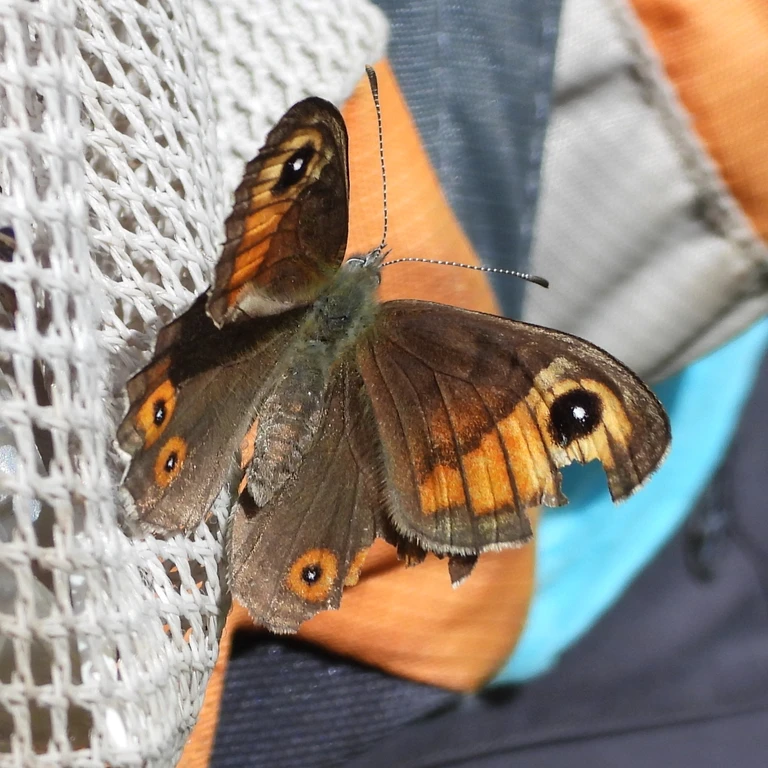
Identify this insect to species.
Lasiommata maera (also Pararge maera)
